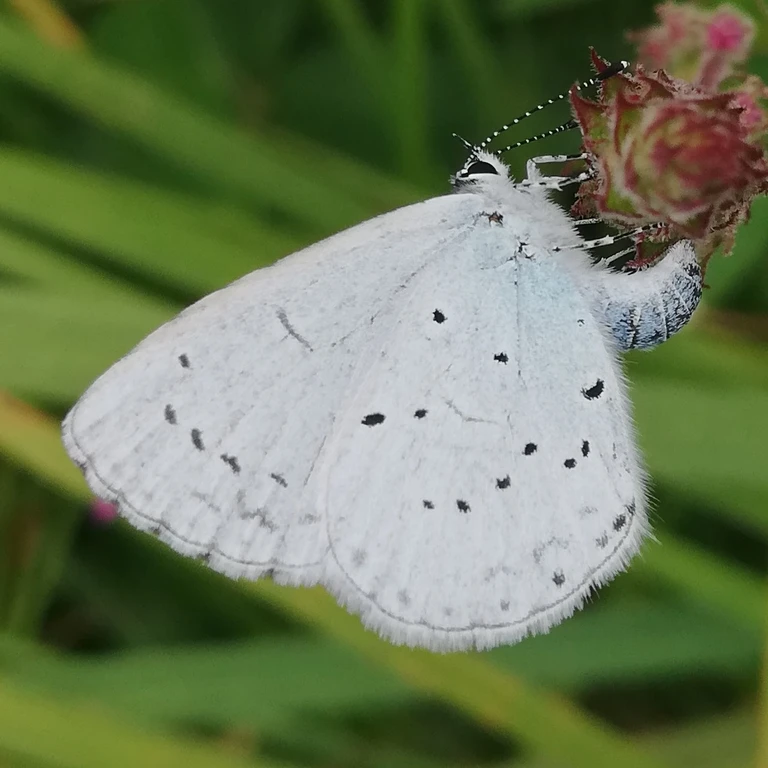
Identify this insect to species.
Celastrina argiolus
